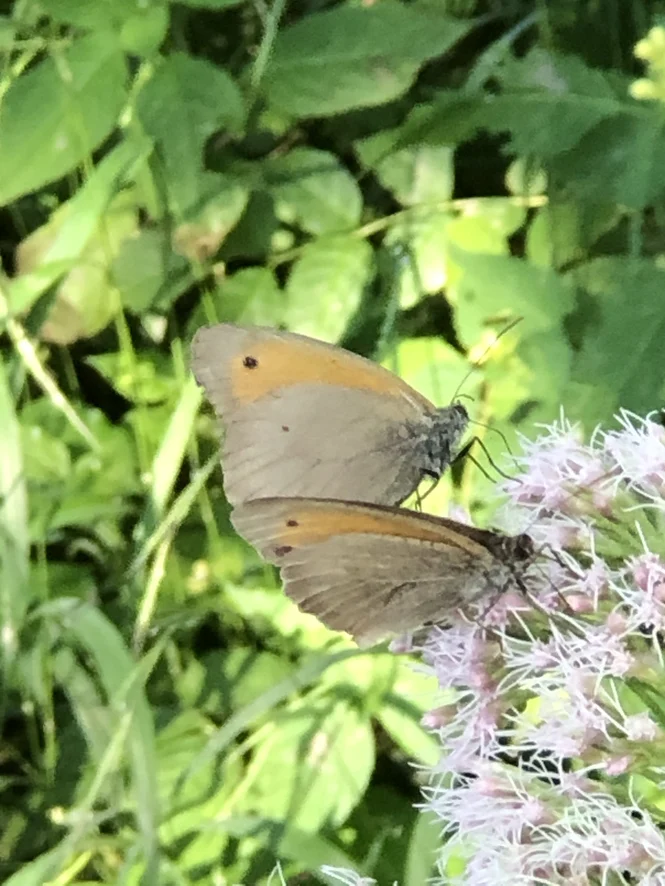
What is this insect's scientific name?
Maniola jurtina
